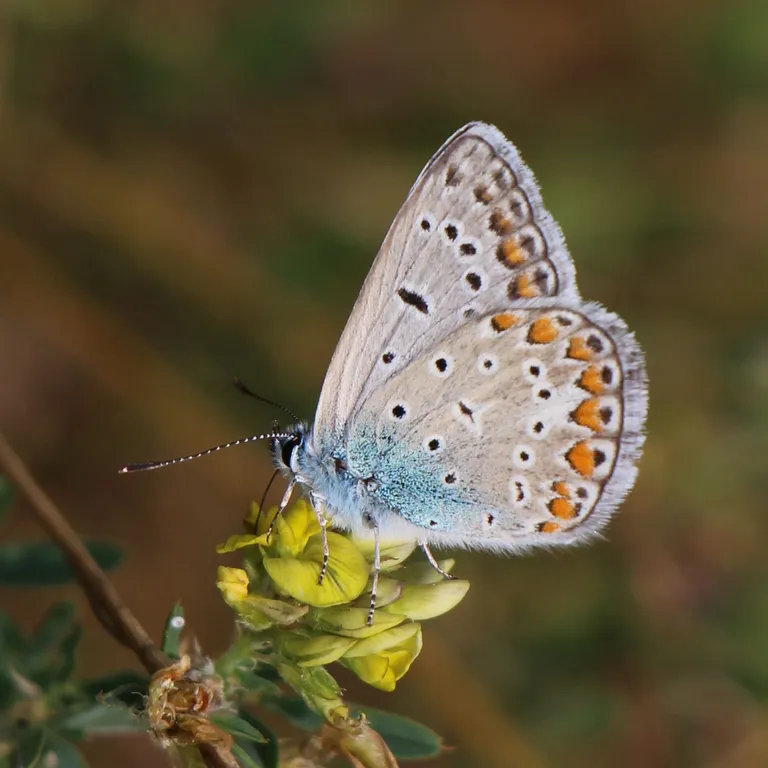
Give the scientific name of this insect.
Polyommatus icarus
